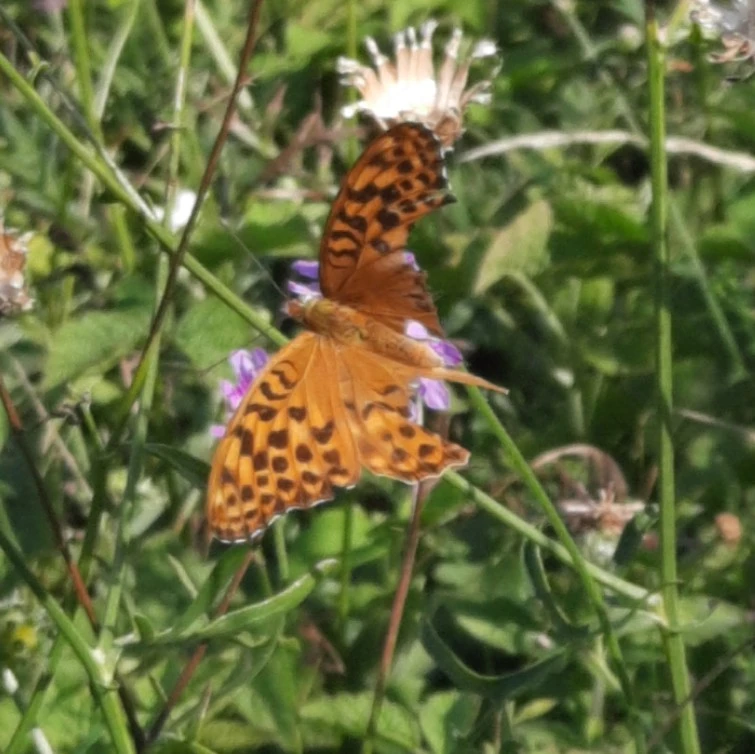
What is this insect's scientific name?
Argynnis paphia
